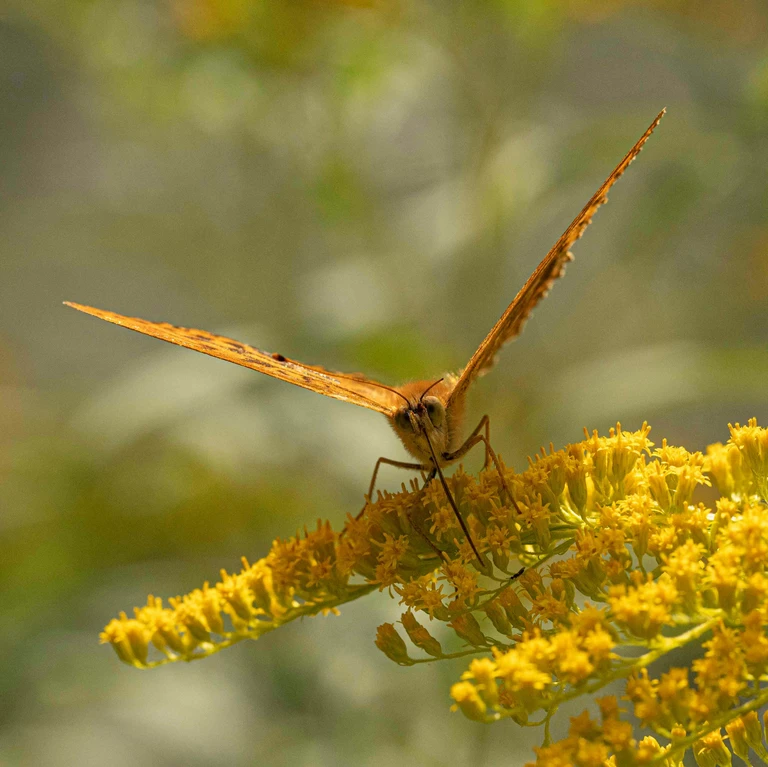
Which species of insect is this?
Argynnis paphia
